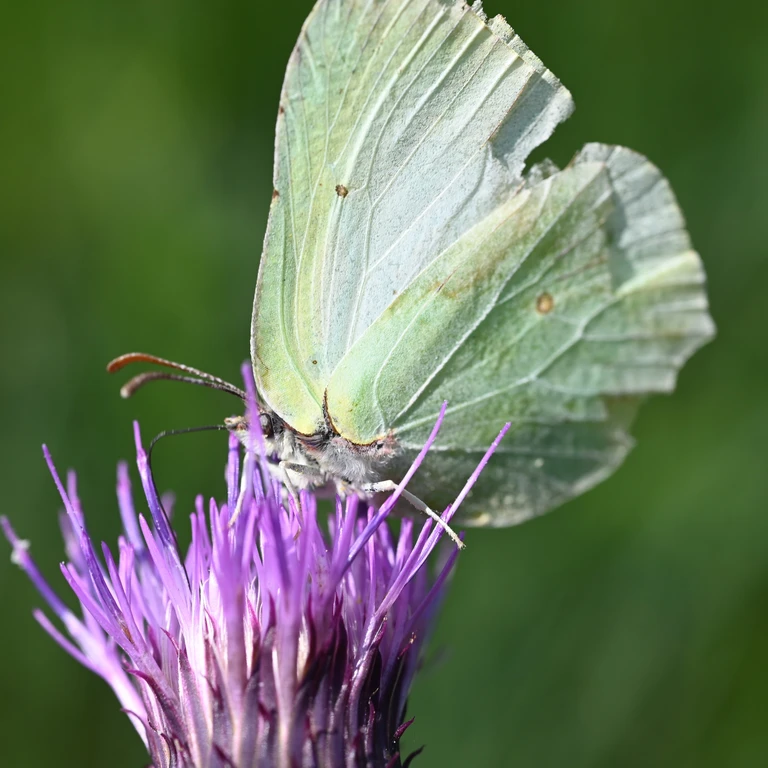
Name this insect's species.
Gonepteryx rhamni
